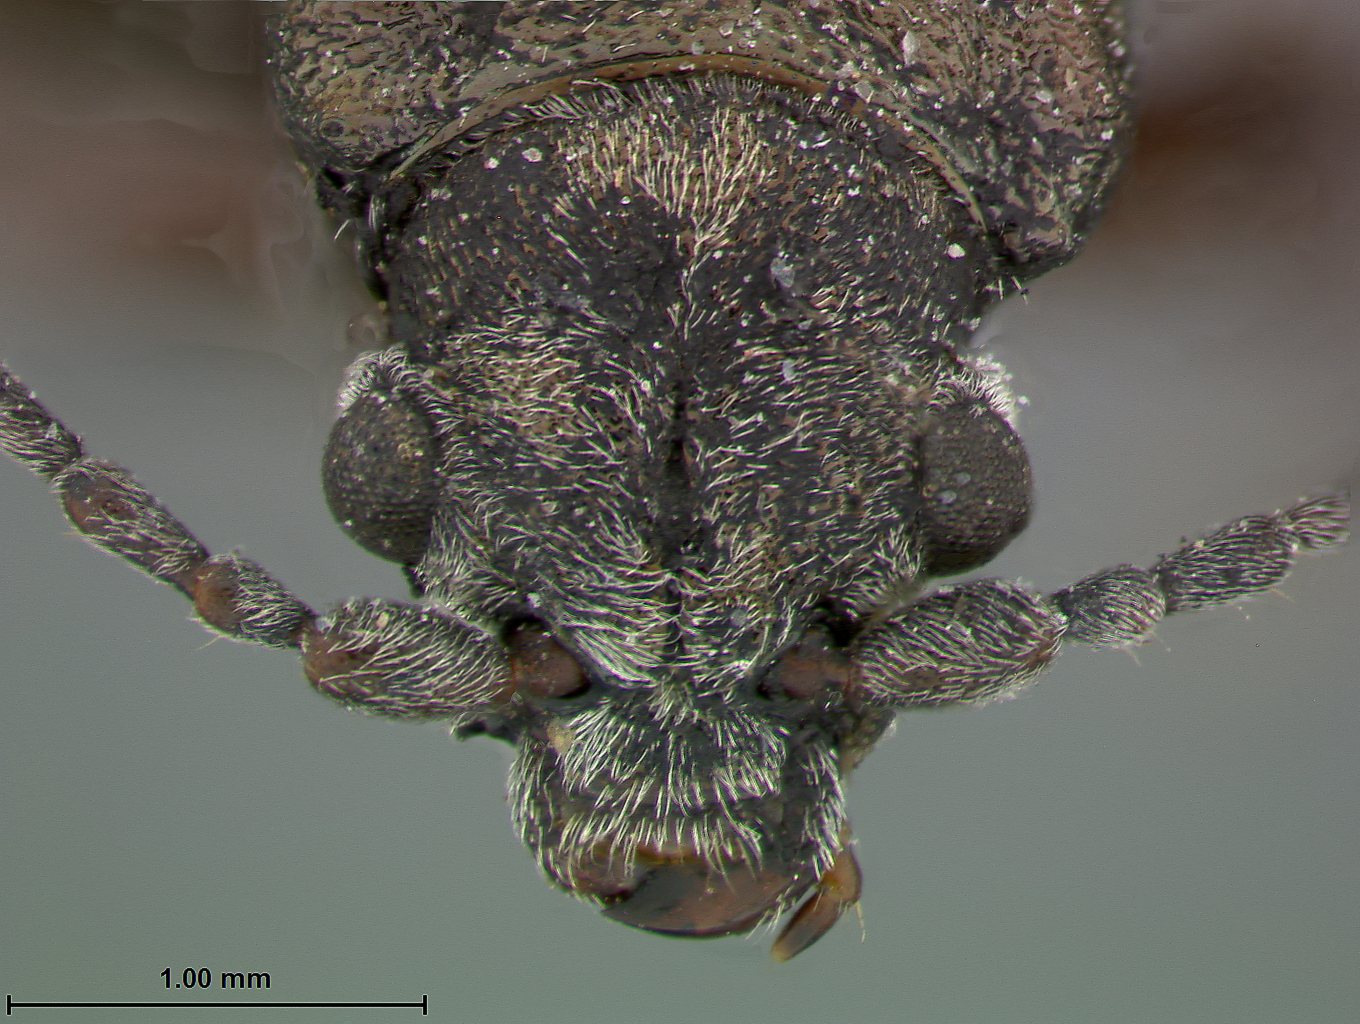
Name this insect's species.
Donacia diversa
